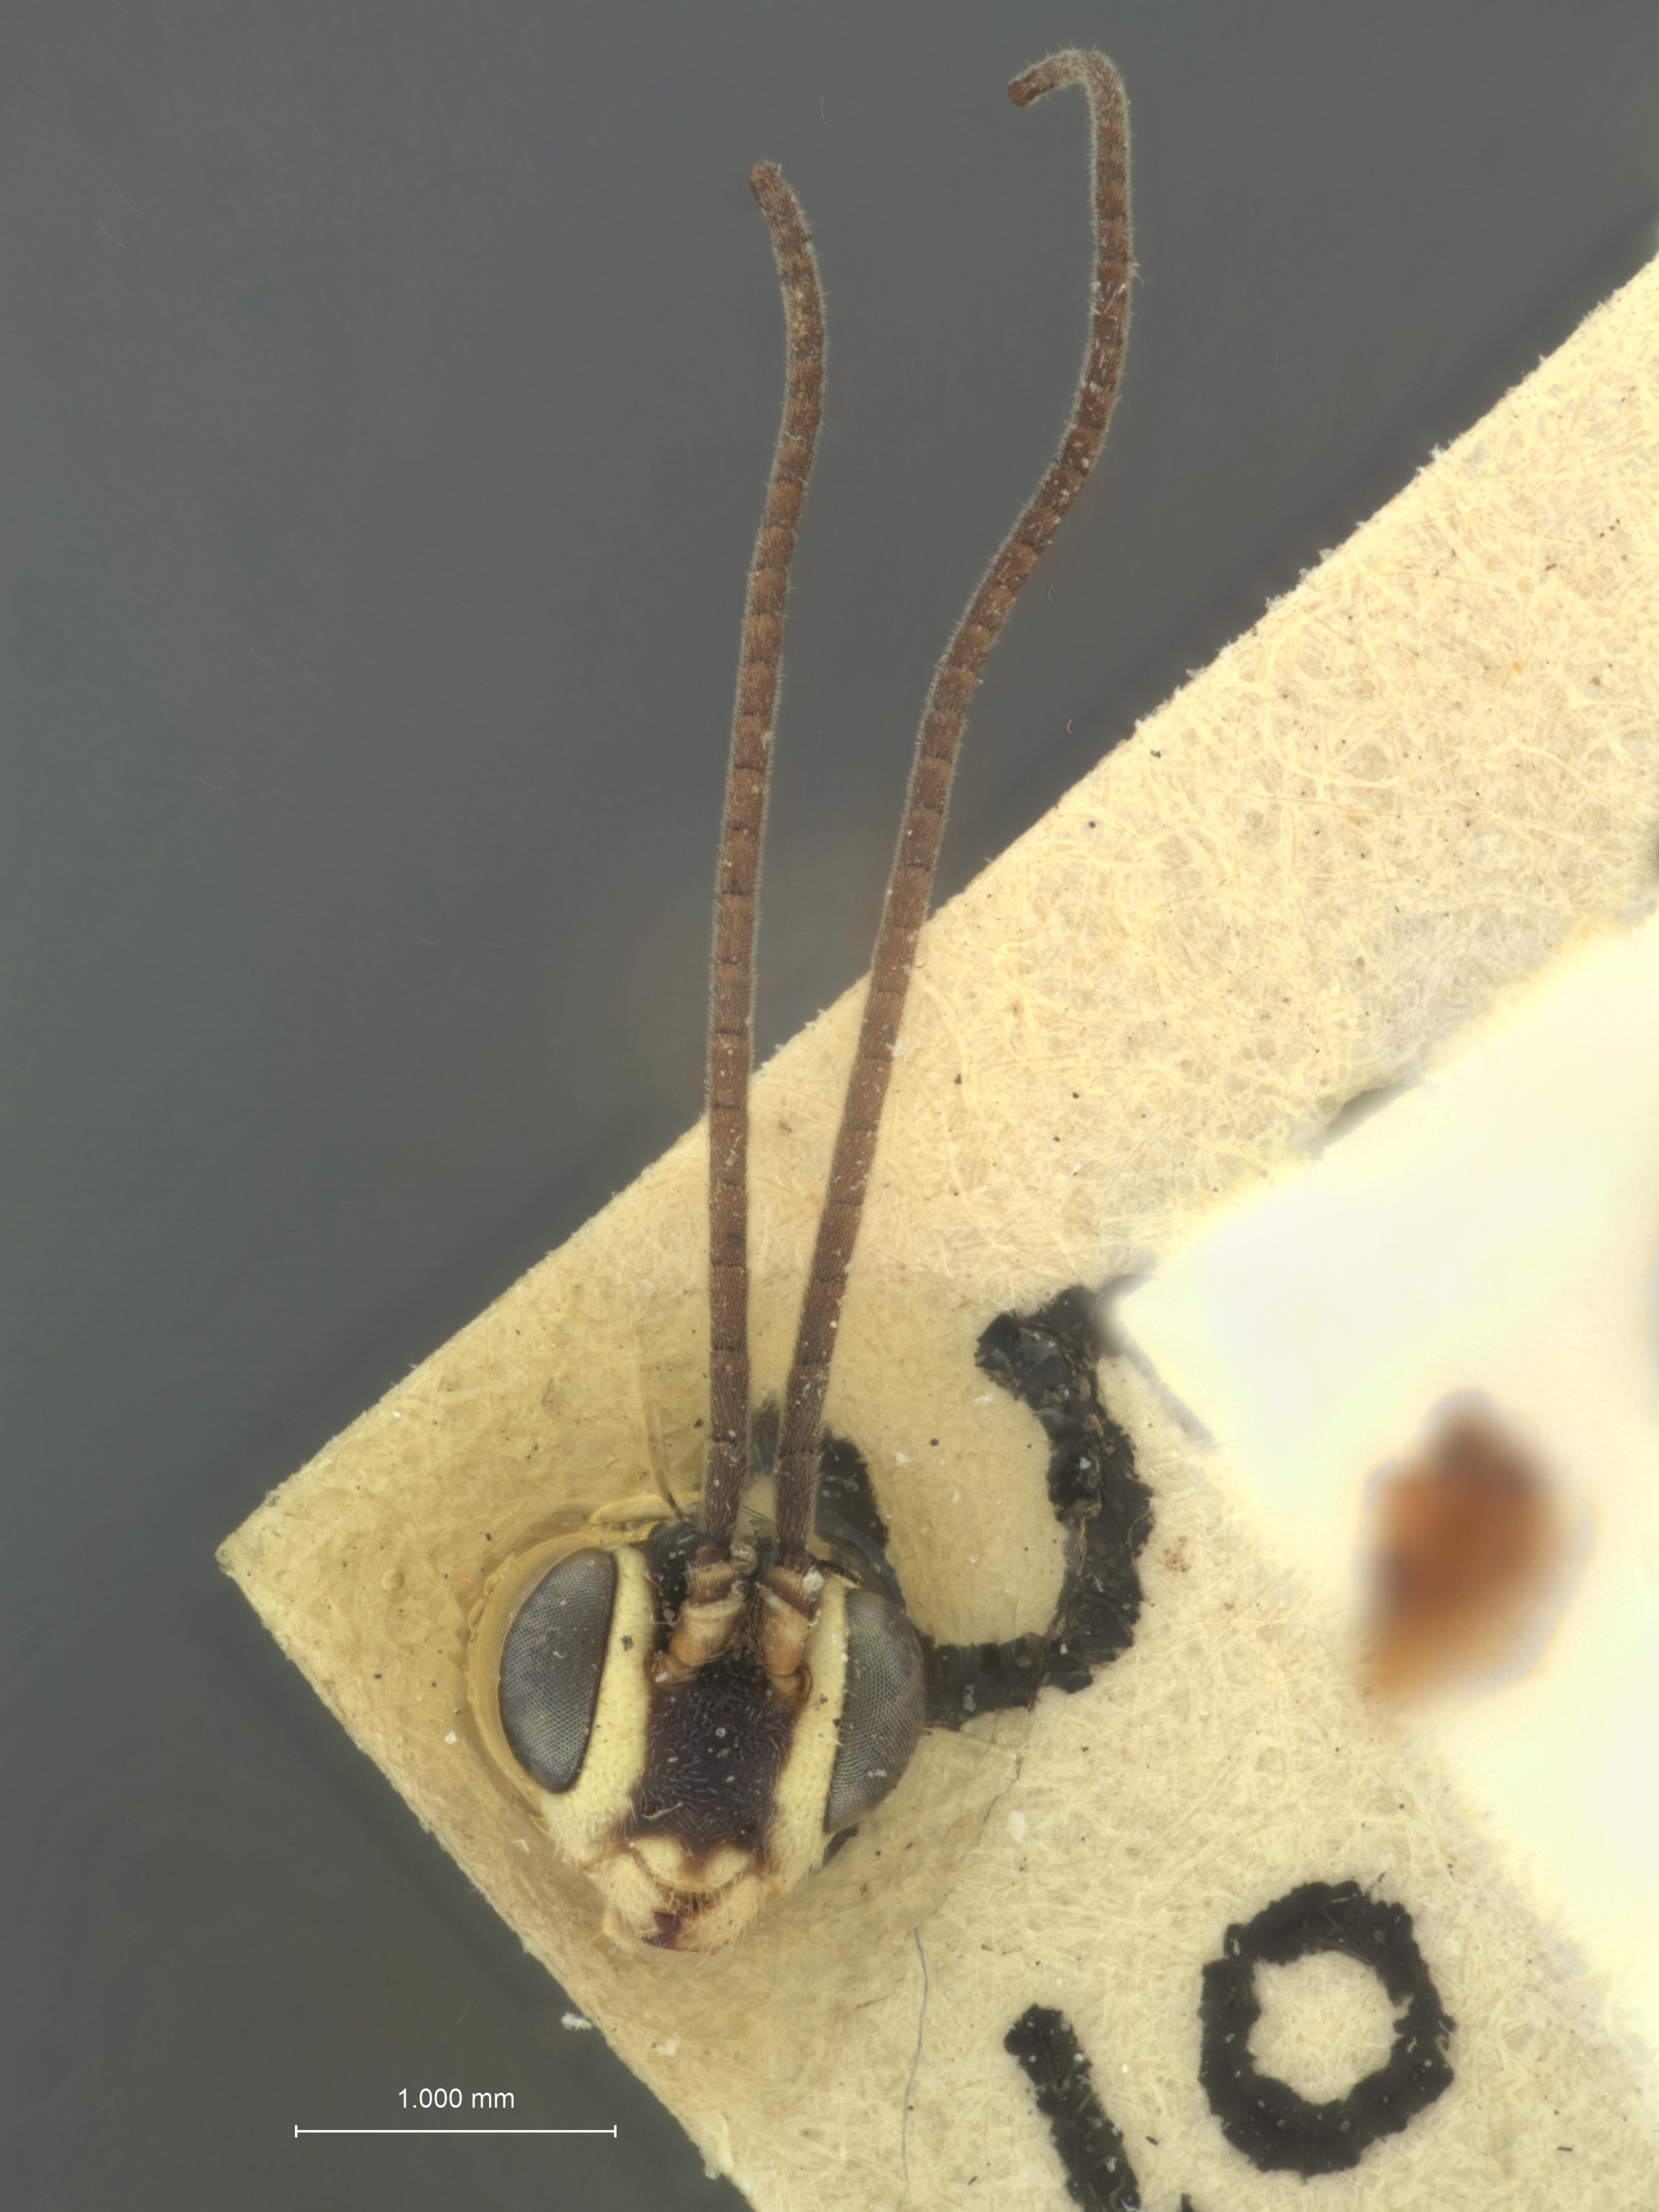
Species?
Porizon vierecki
